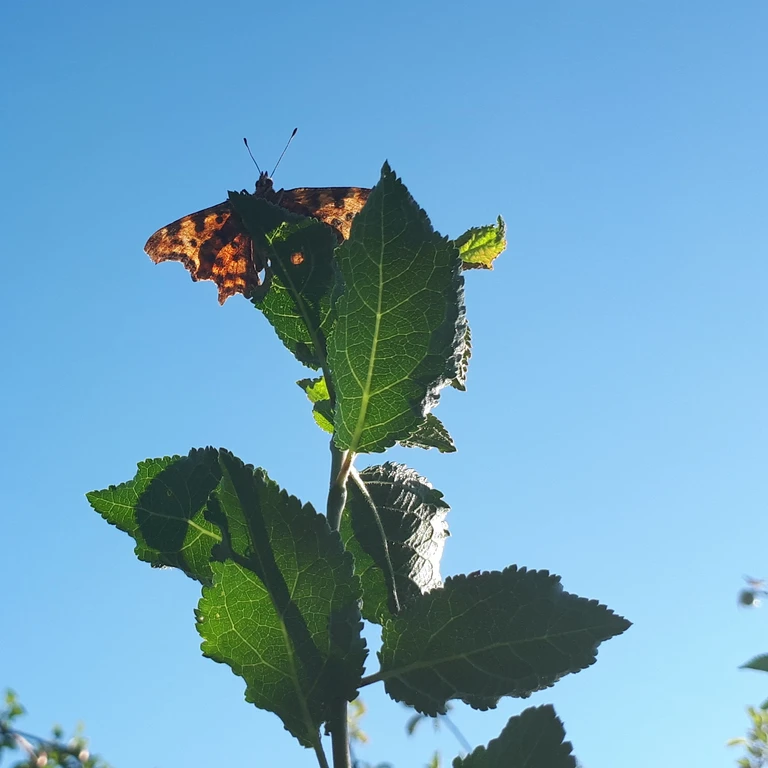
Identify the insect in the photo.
Polygonia c-album
